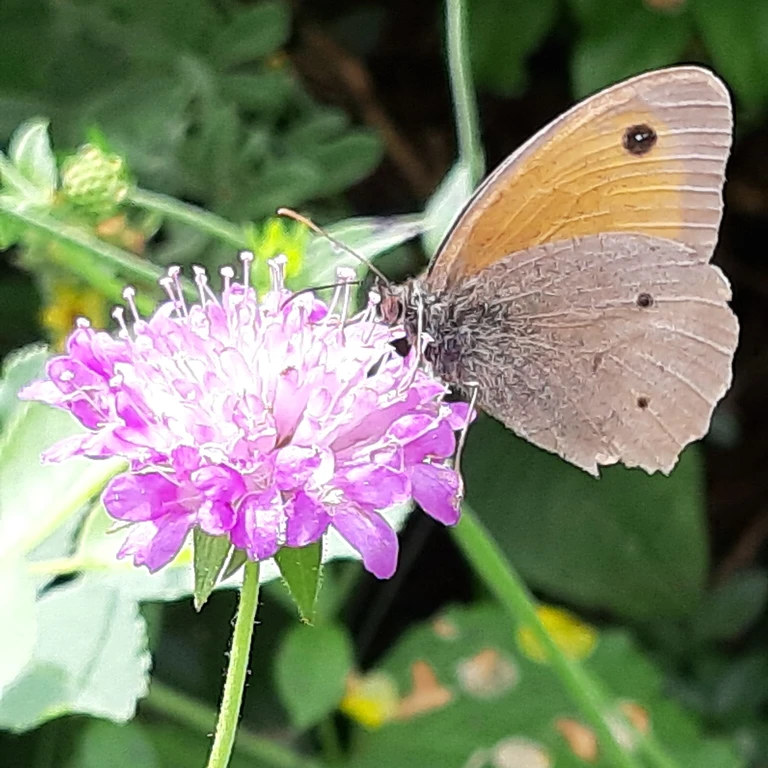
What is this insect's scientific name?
Maniola jurtina
